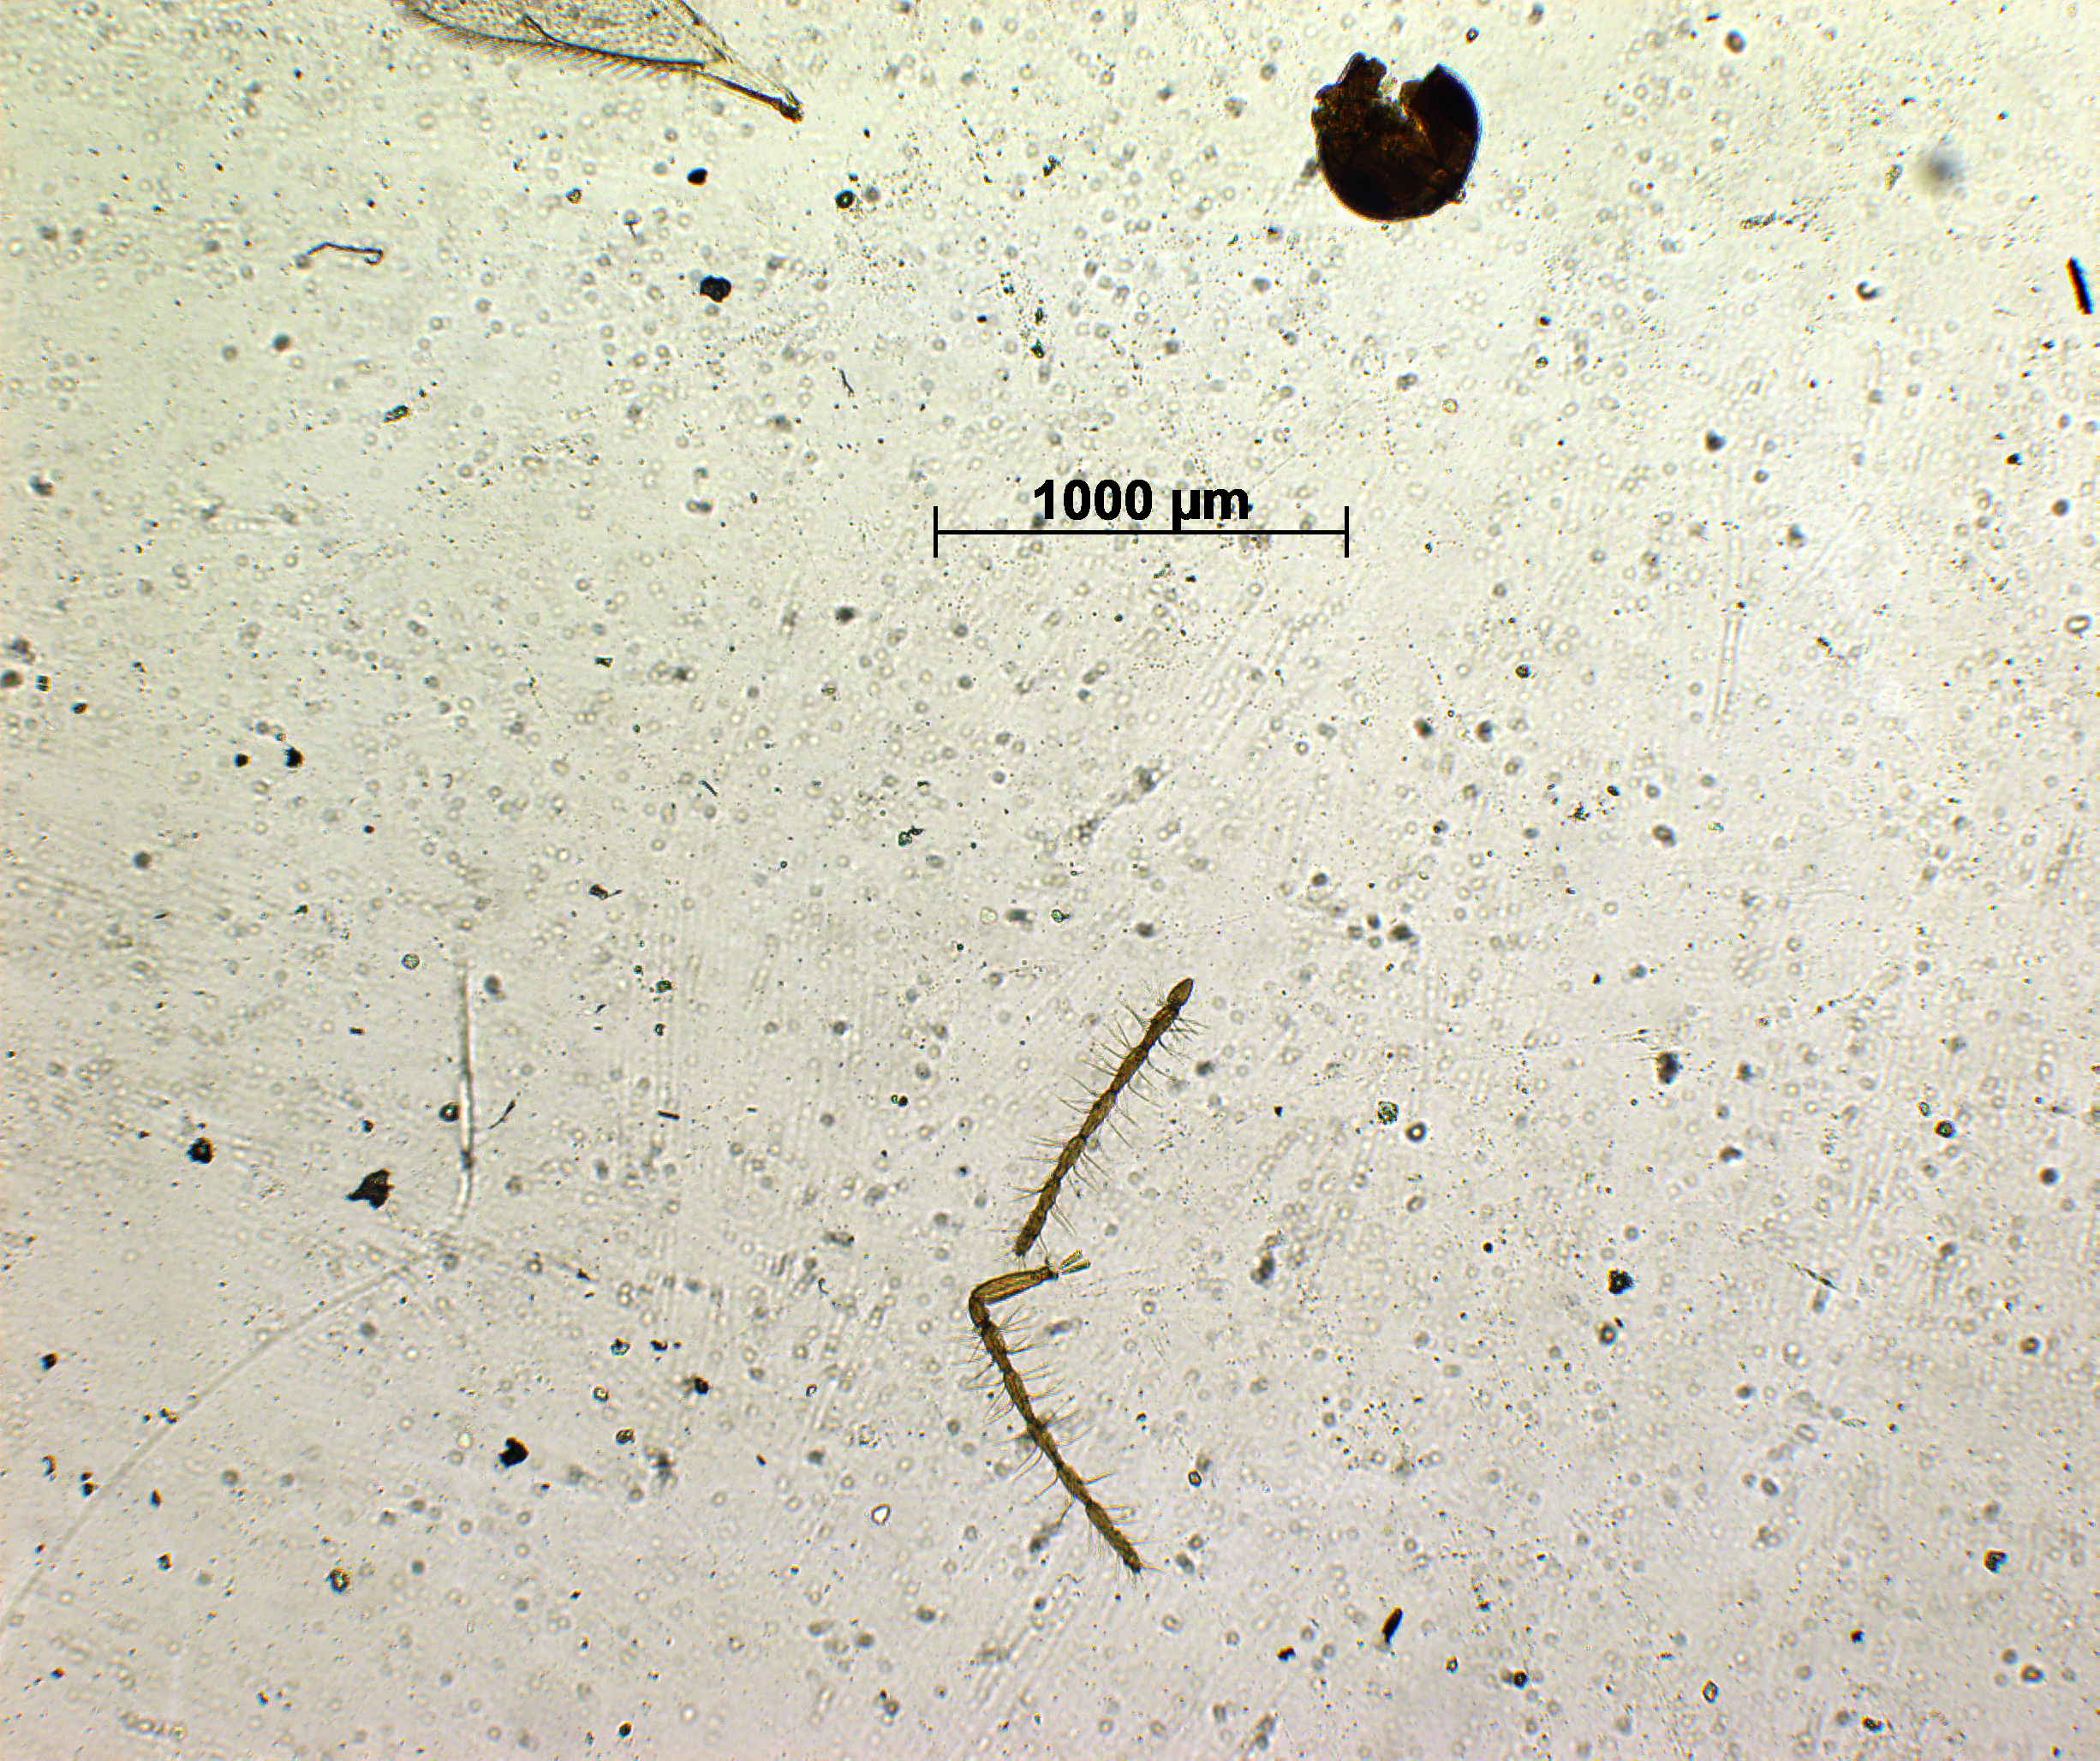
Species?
Tetrastichus uniarticulata
